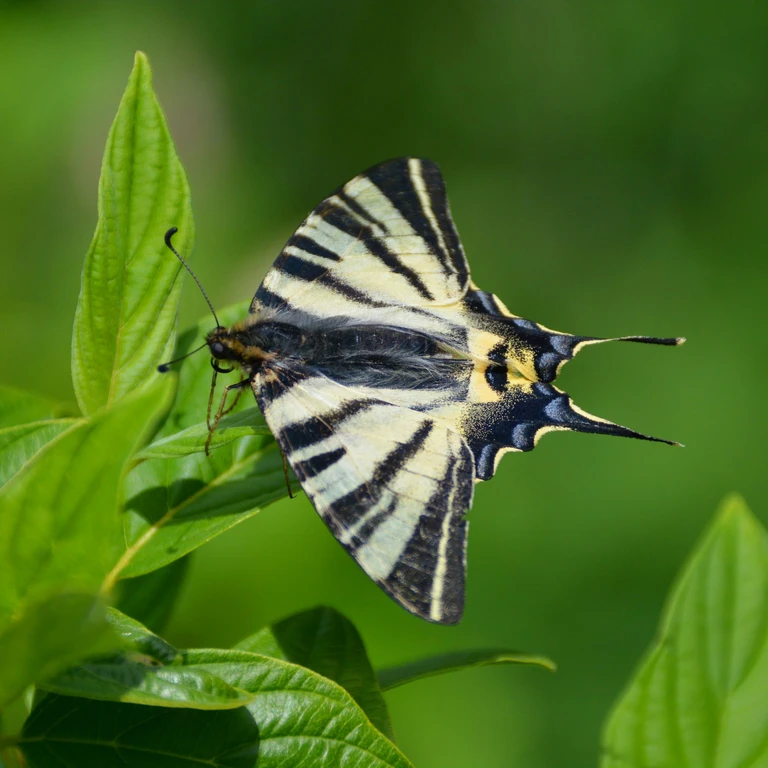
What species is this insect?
Iphiclides podalirius
